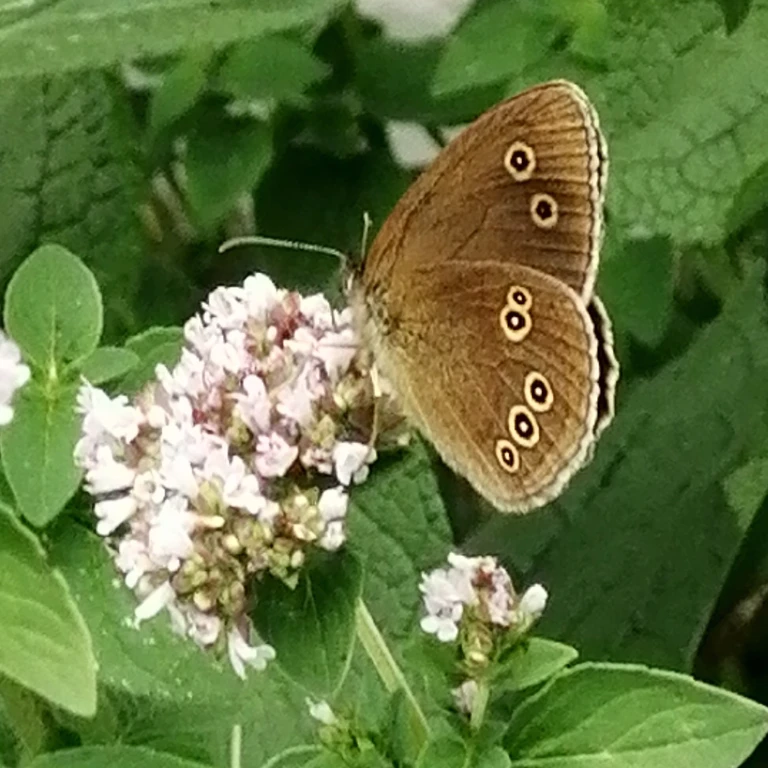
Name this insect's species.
Aphantopus hyperantus
